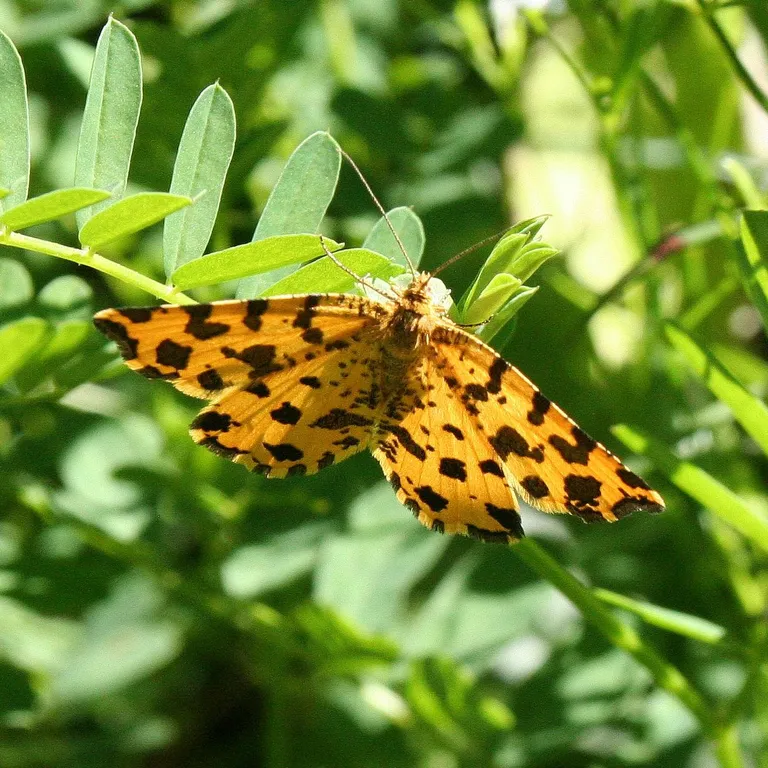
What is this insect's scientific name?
Pseudopanthera macularia
